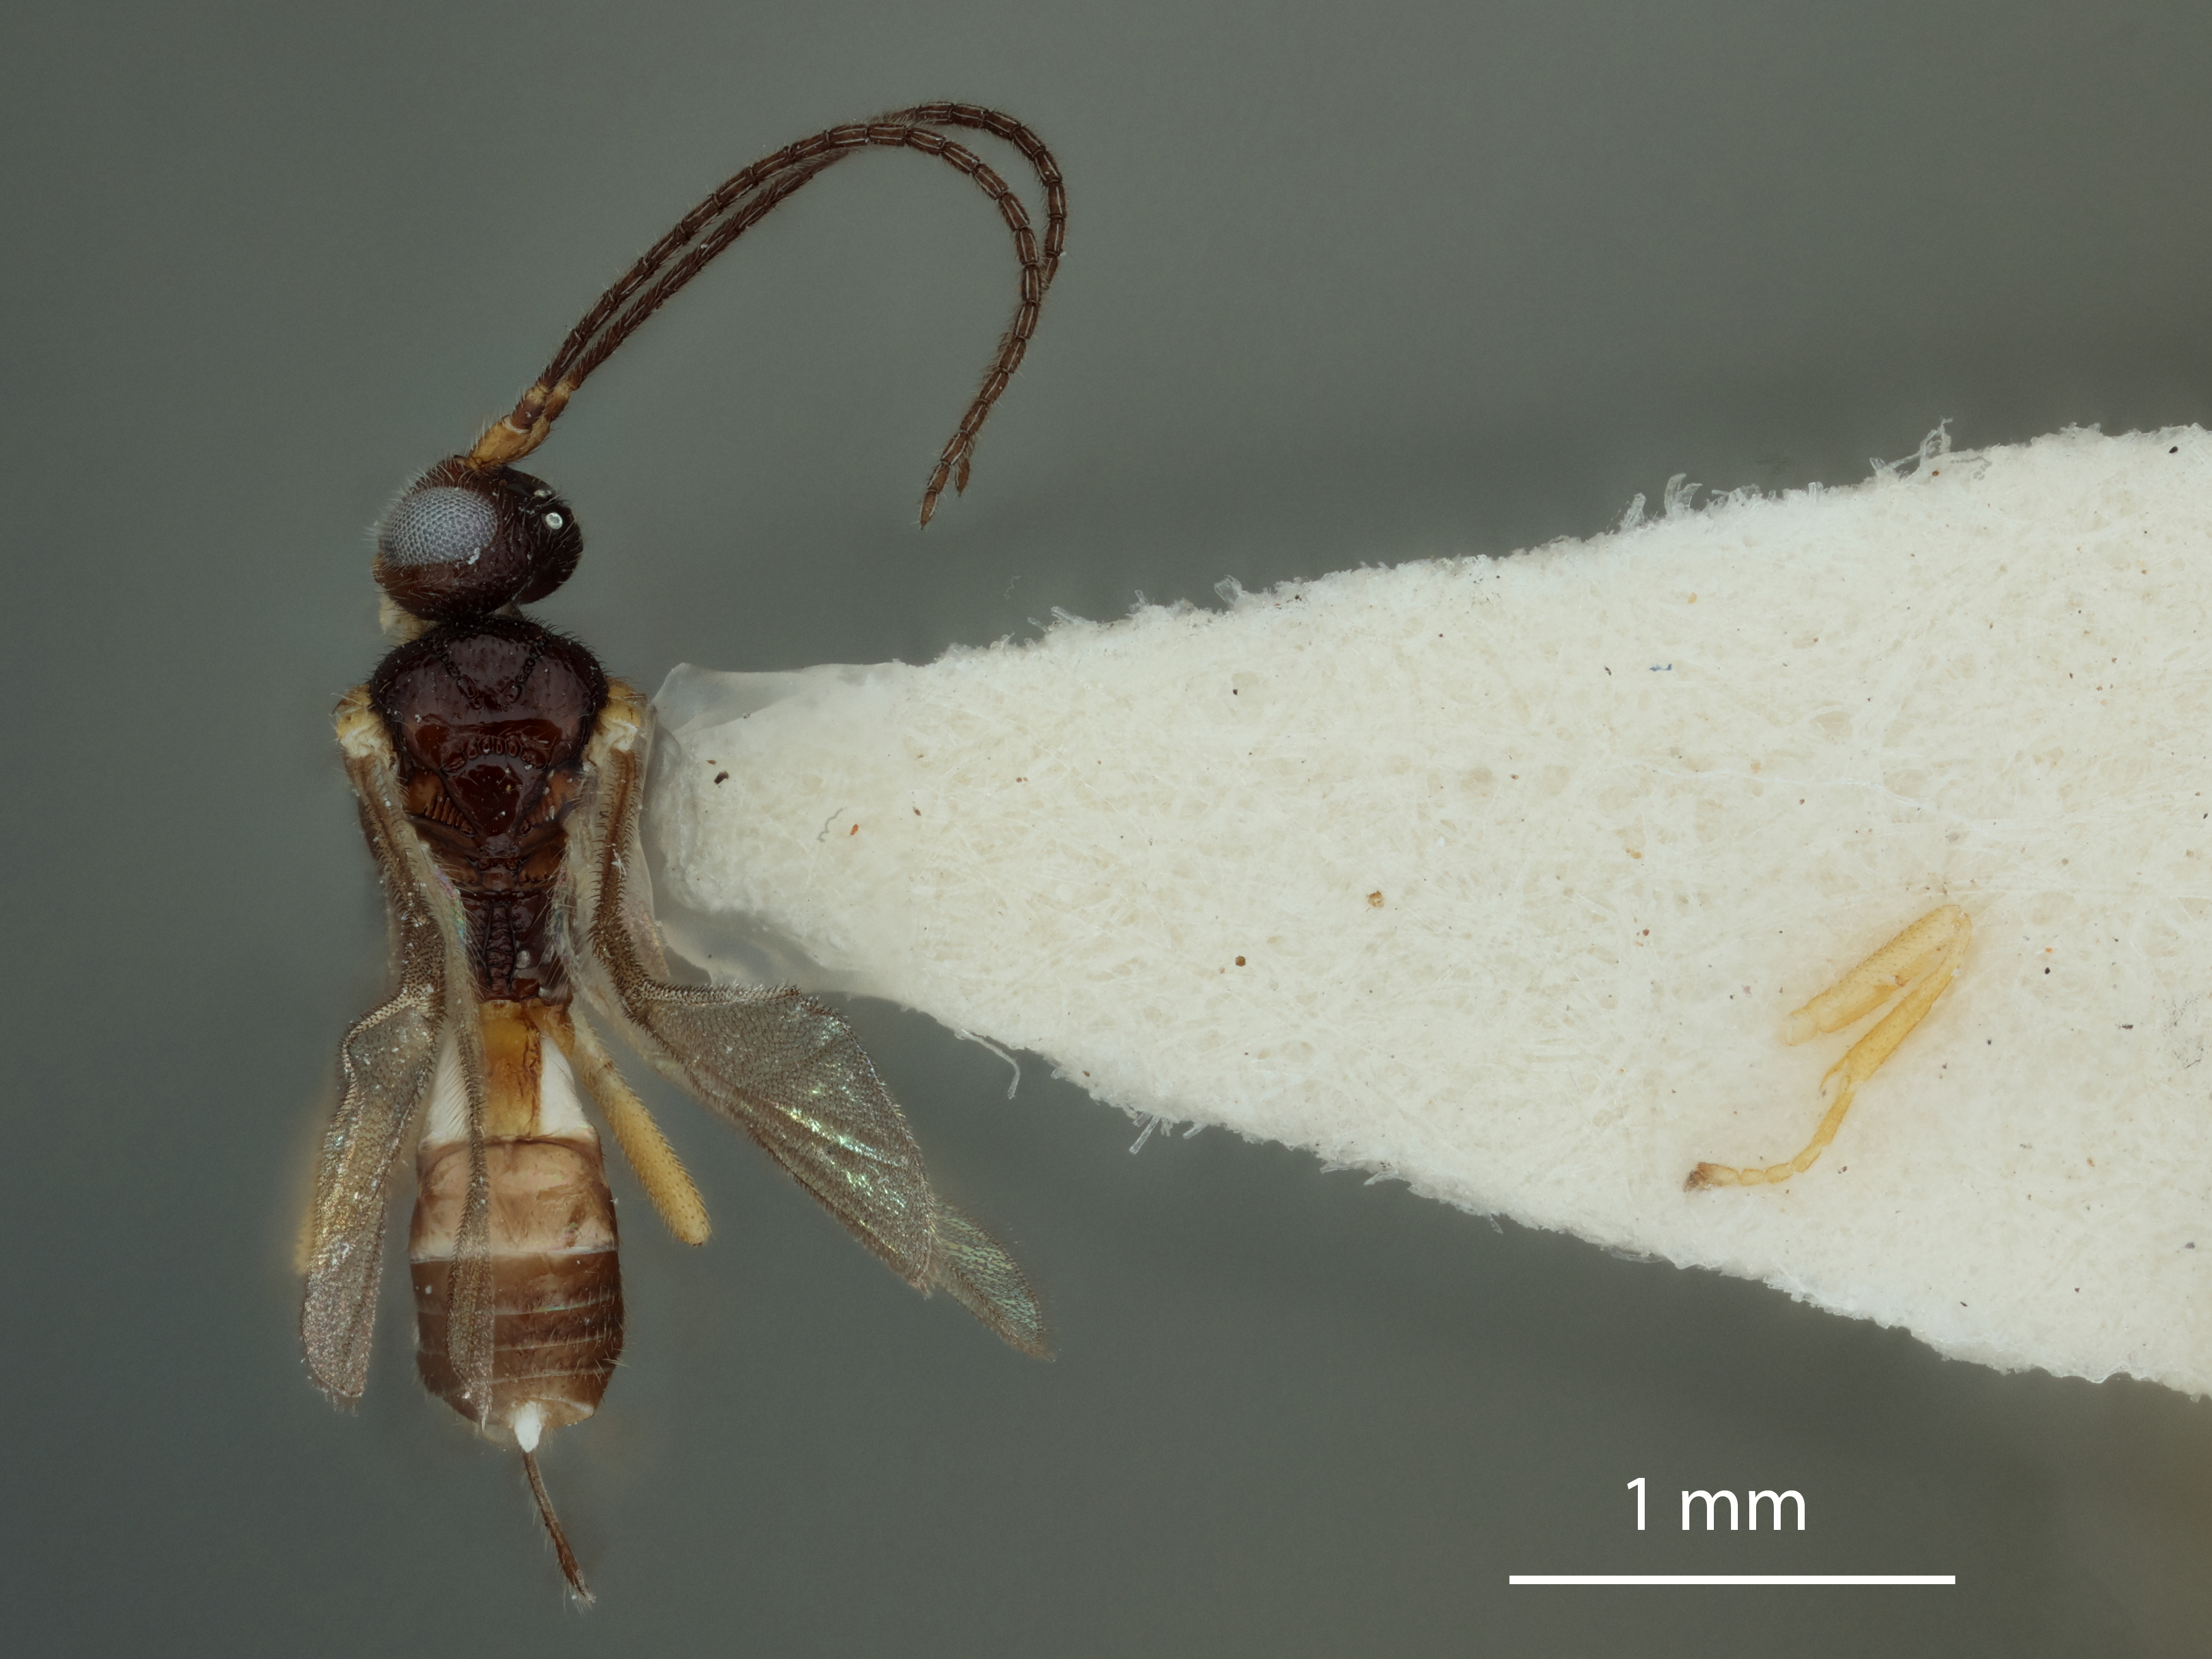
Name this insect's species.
Epsilogaster williami
